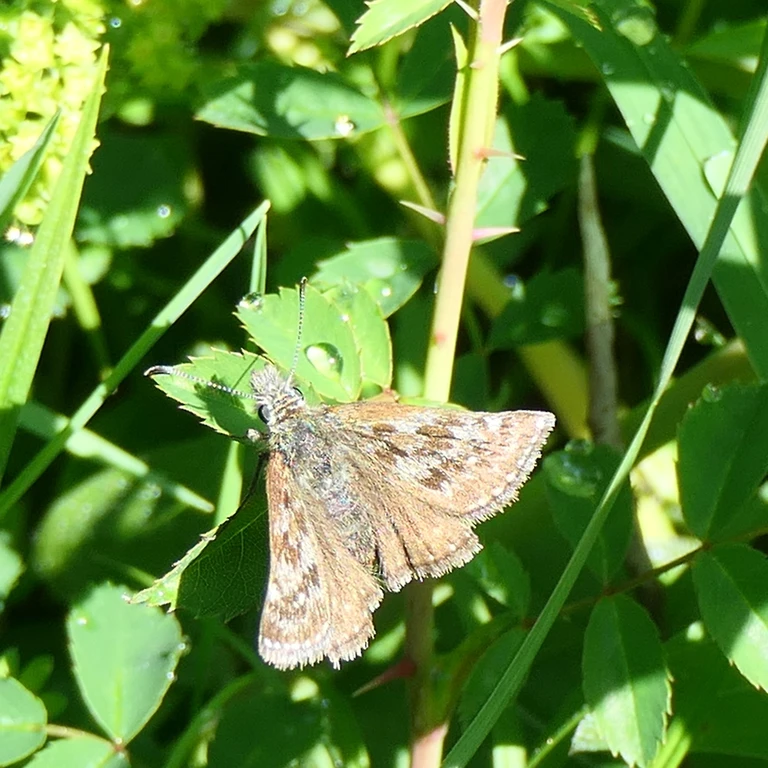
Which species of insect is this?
Erynnis tages
